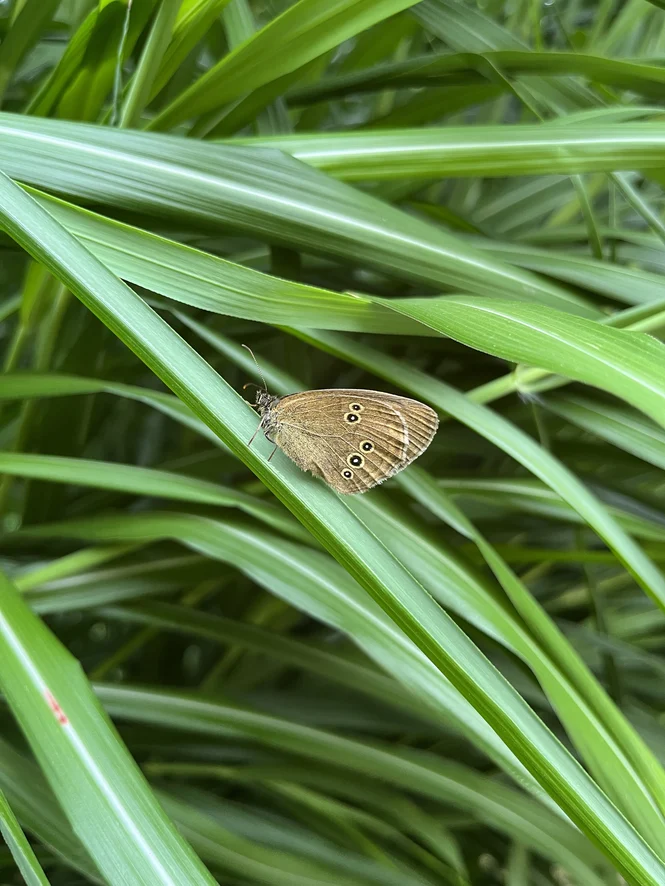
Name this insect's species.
Aphantopus hyperantus
